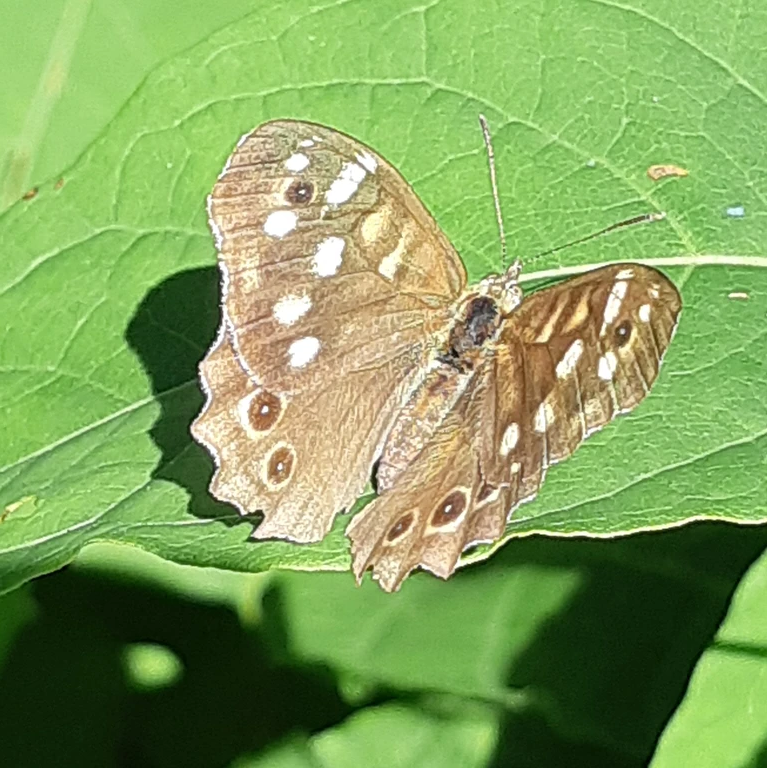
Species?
Pararge aegeria
